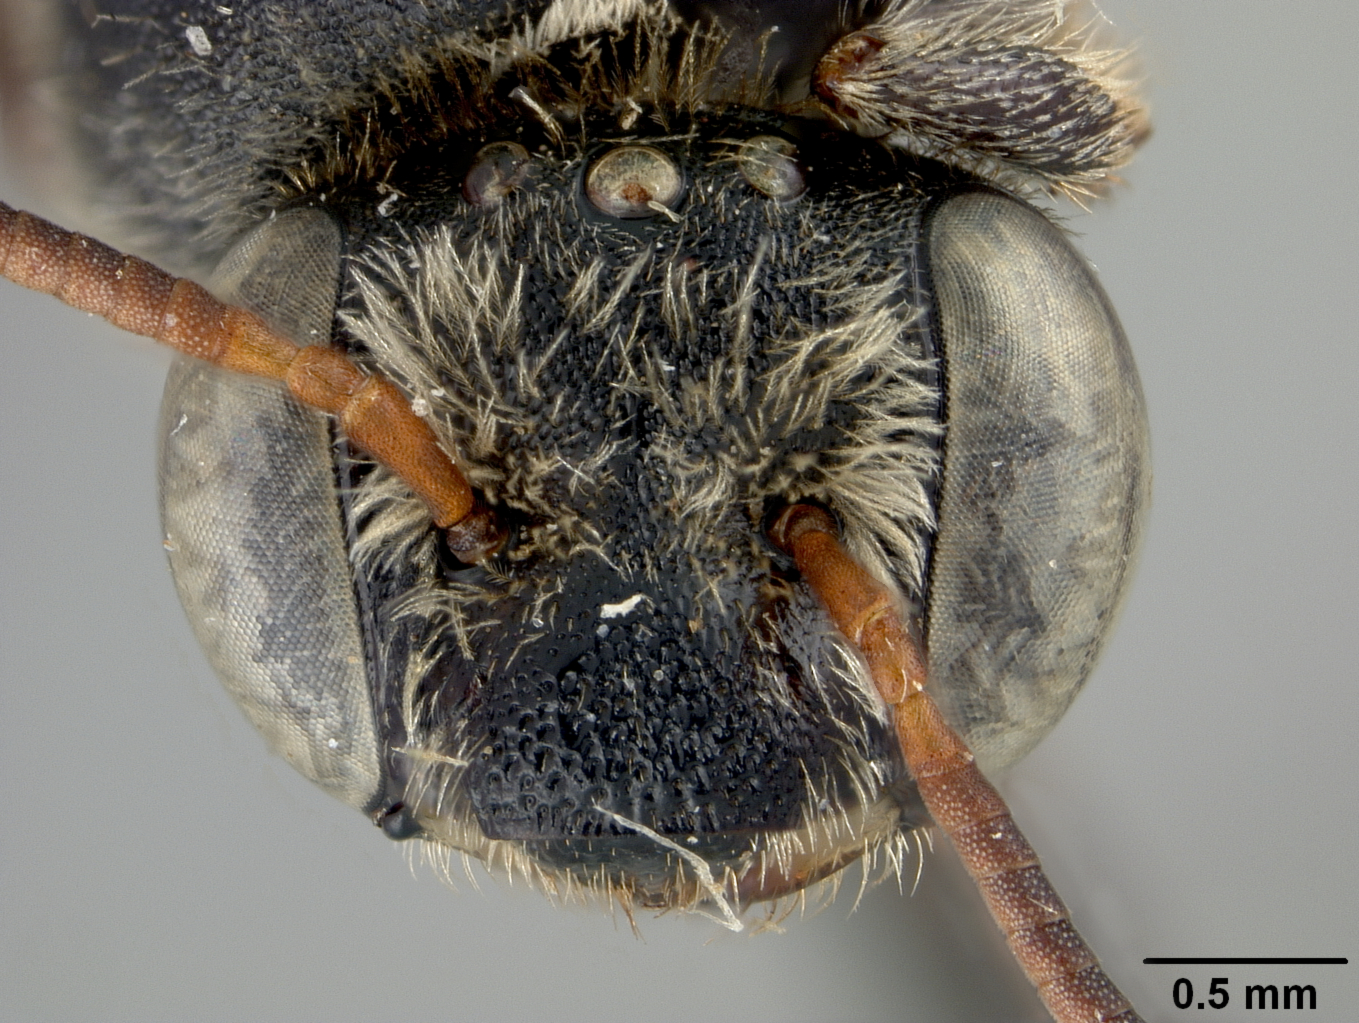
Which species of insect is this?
Exomalopsis chionocincta
